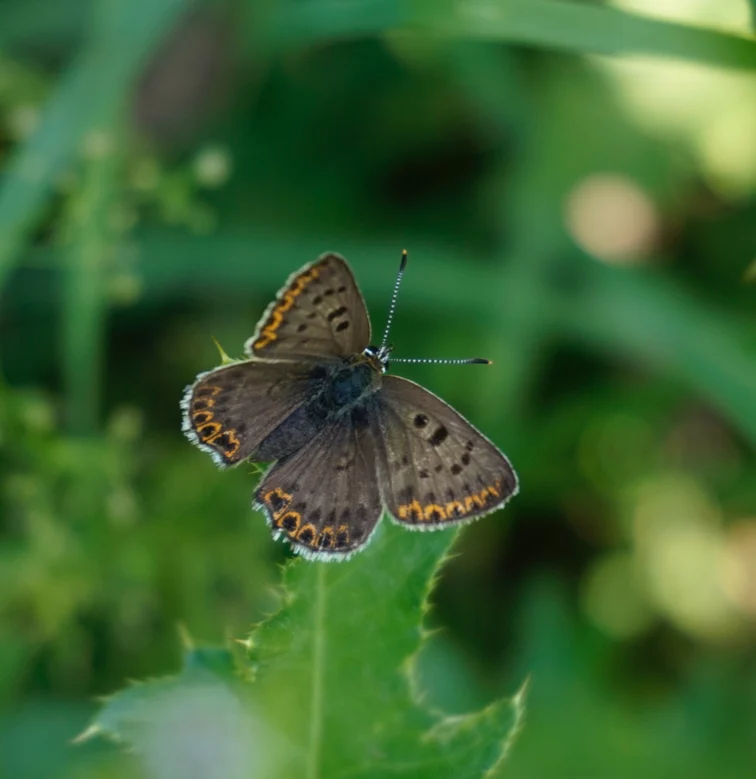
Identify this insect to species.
Lycaena tityrus (also Loweia tityrus)
